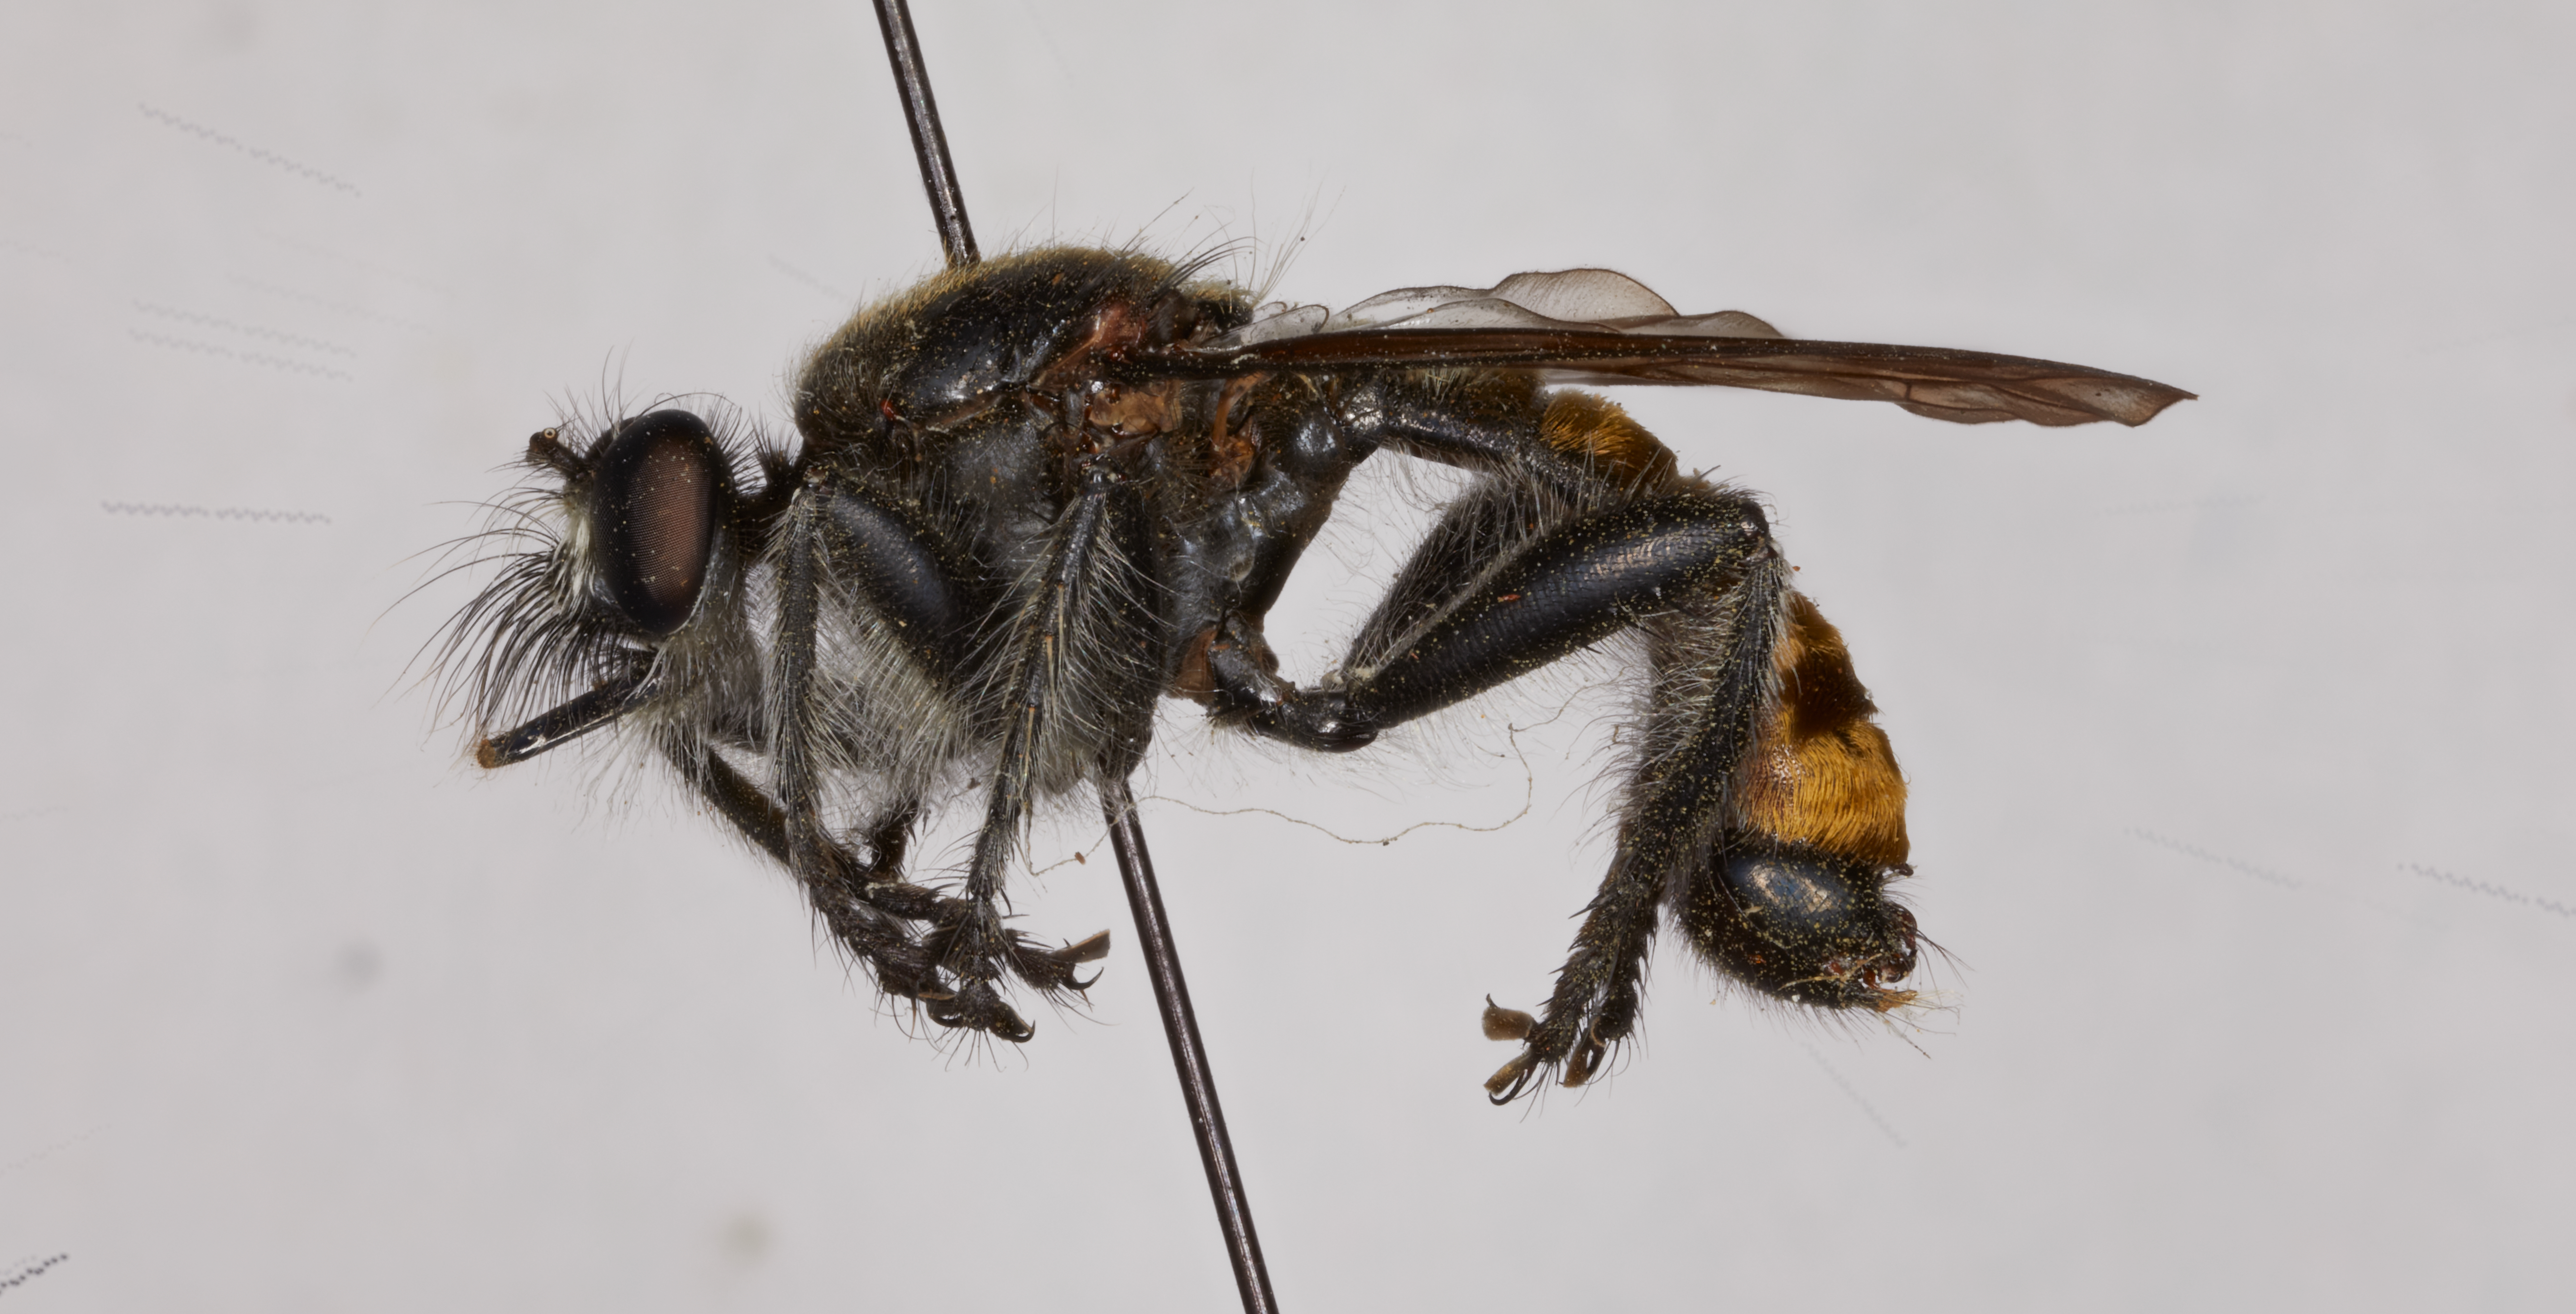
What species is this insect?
Laphria index
